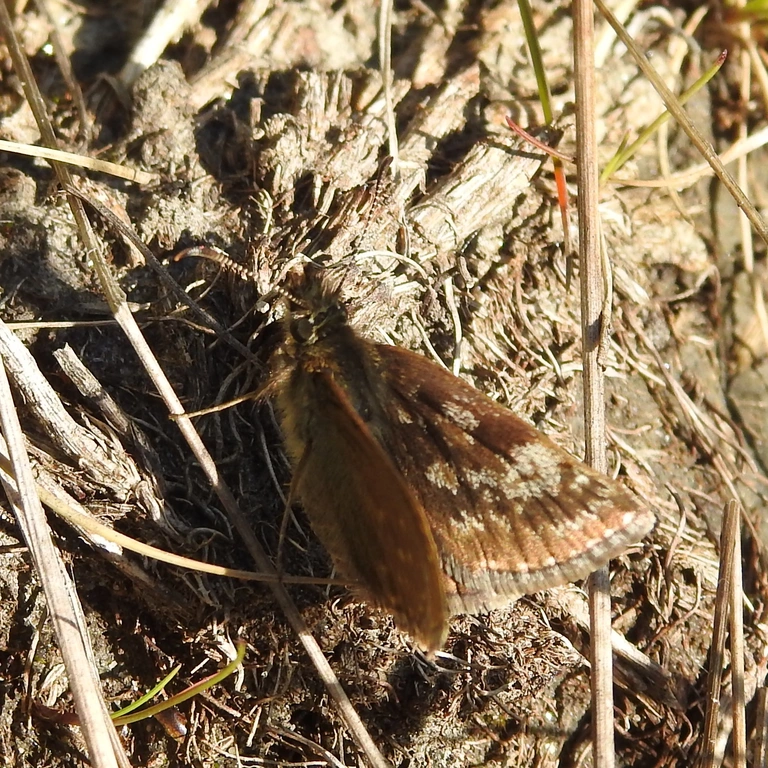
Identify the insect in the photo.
Erynnis tages
